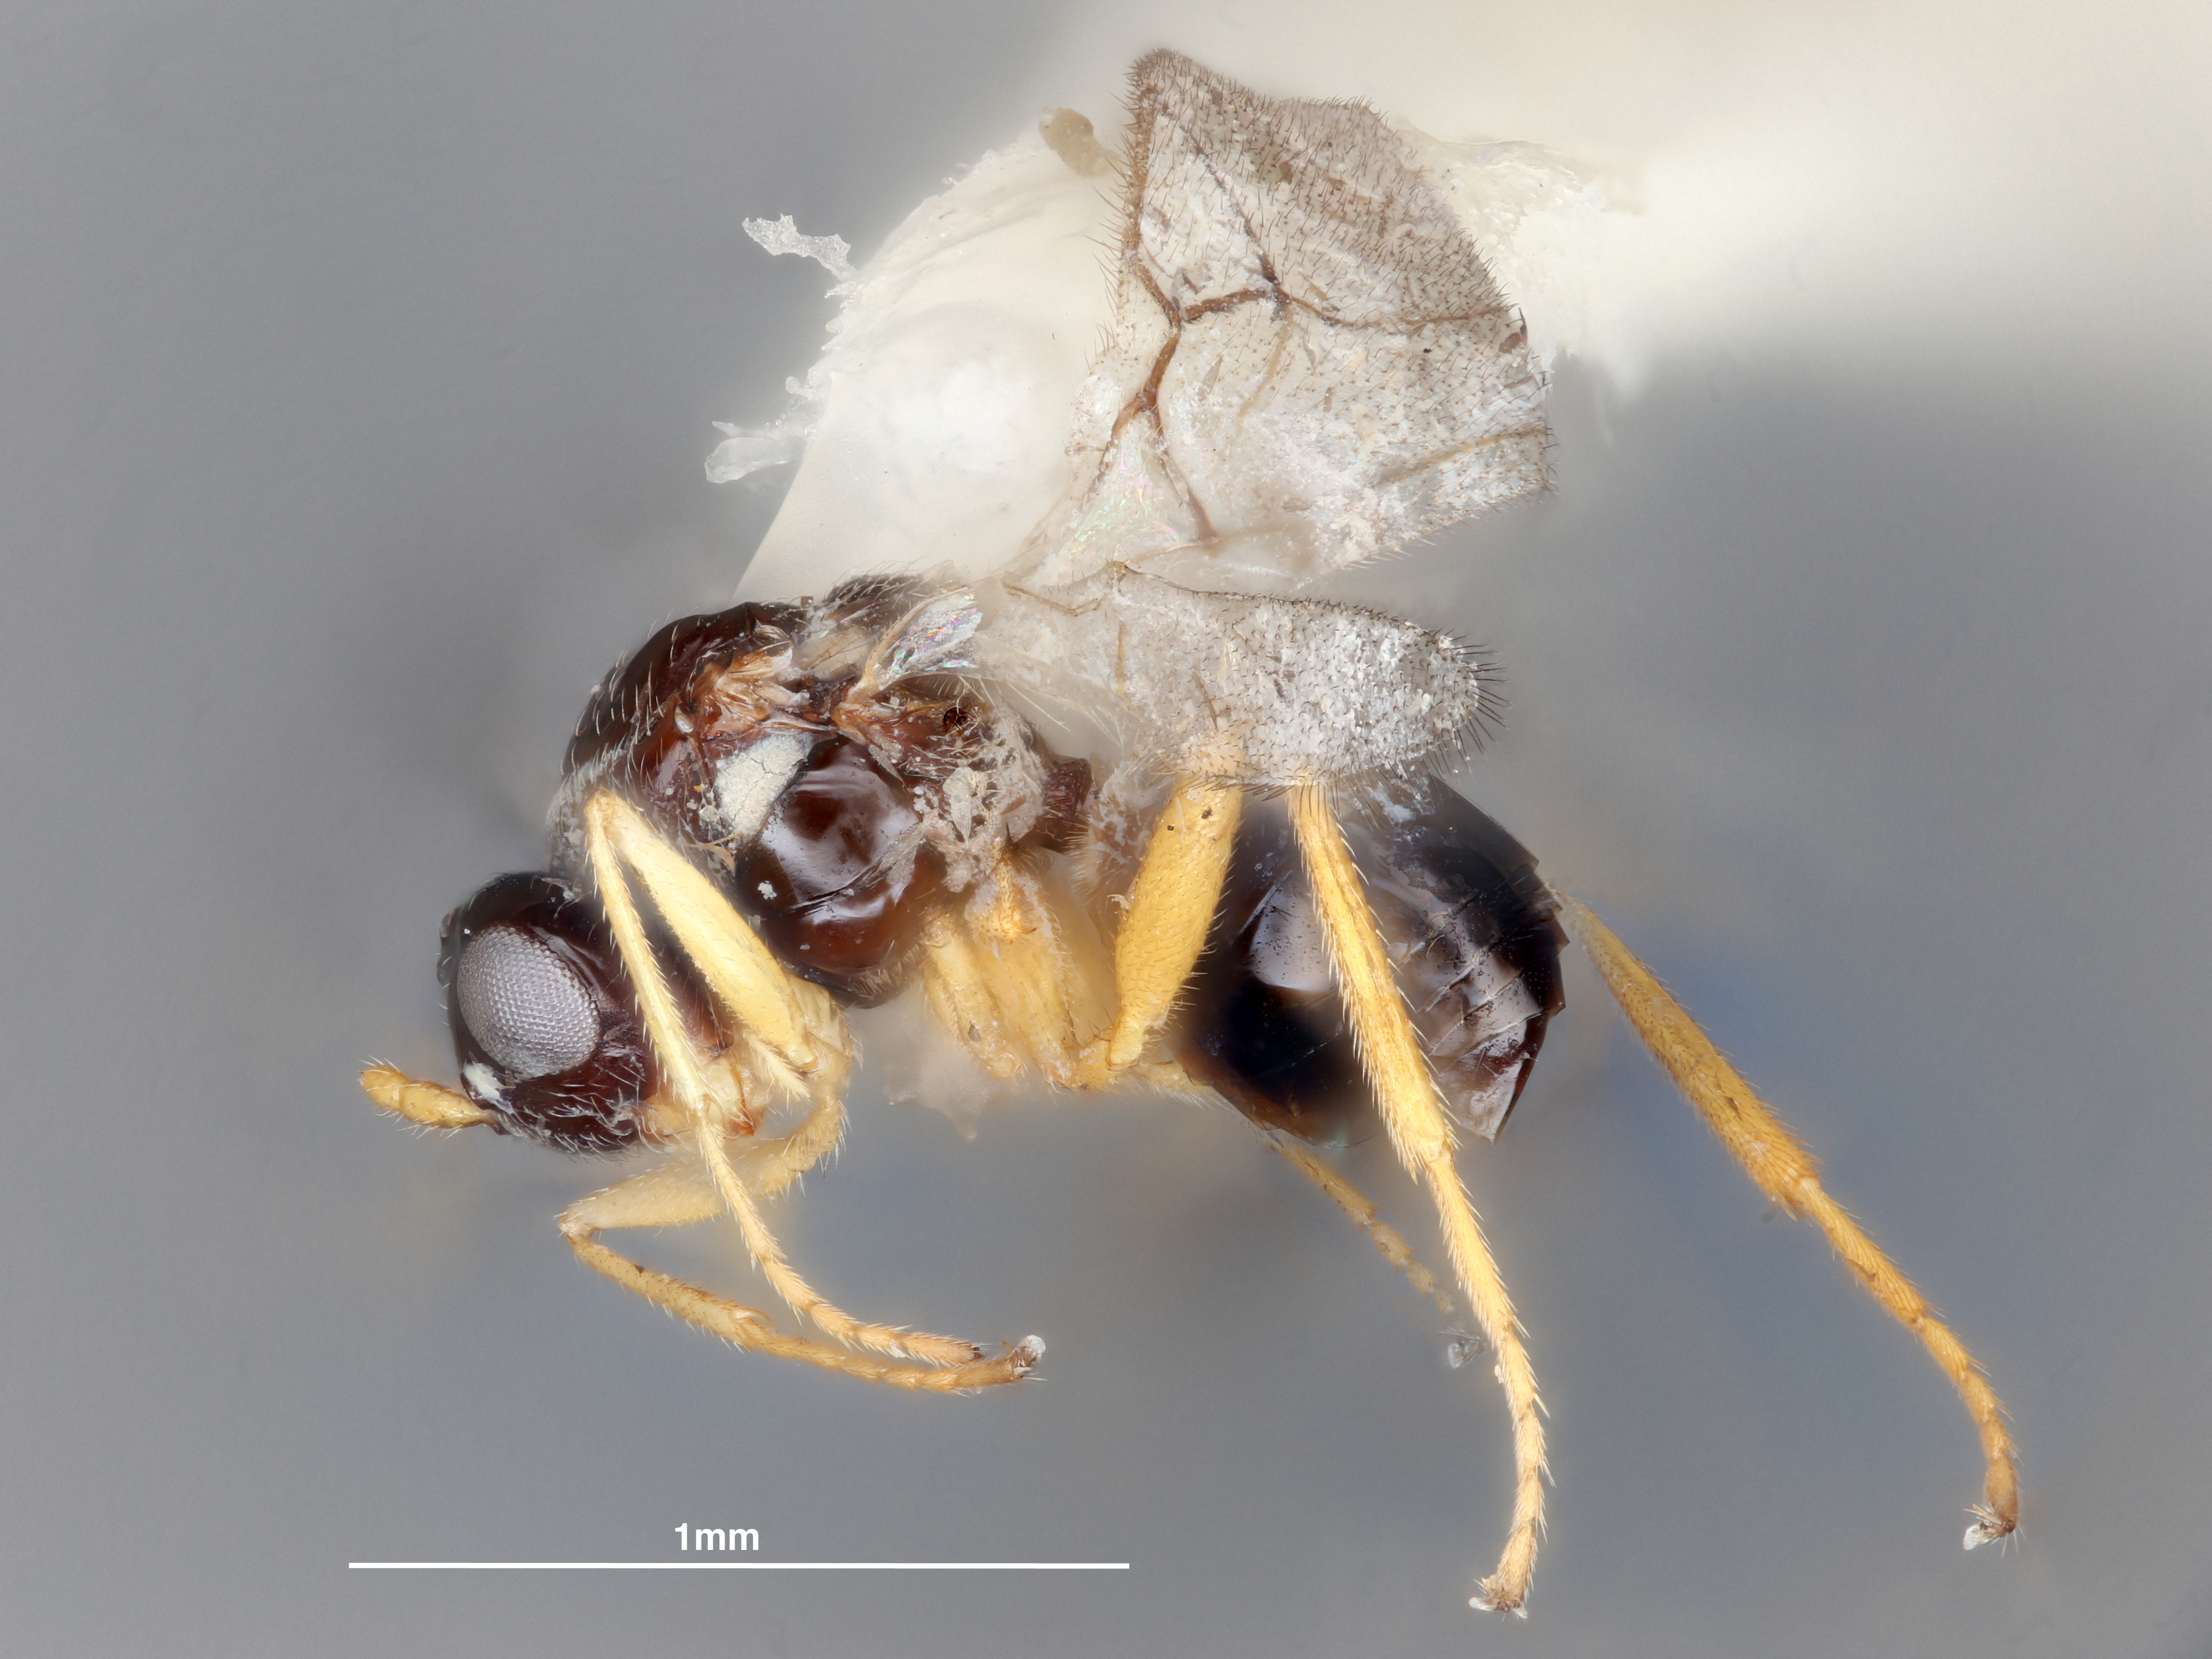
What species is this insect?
Phaenoglyphis kenaii
